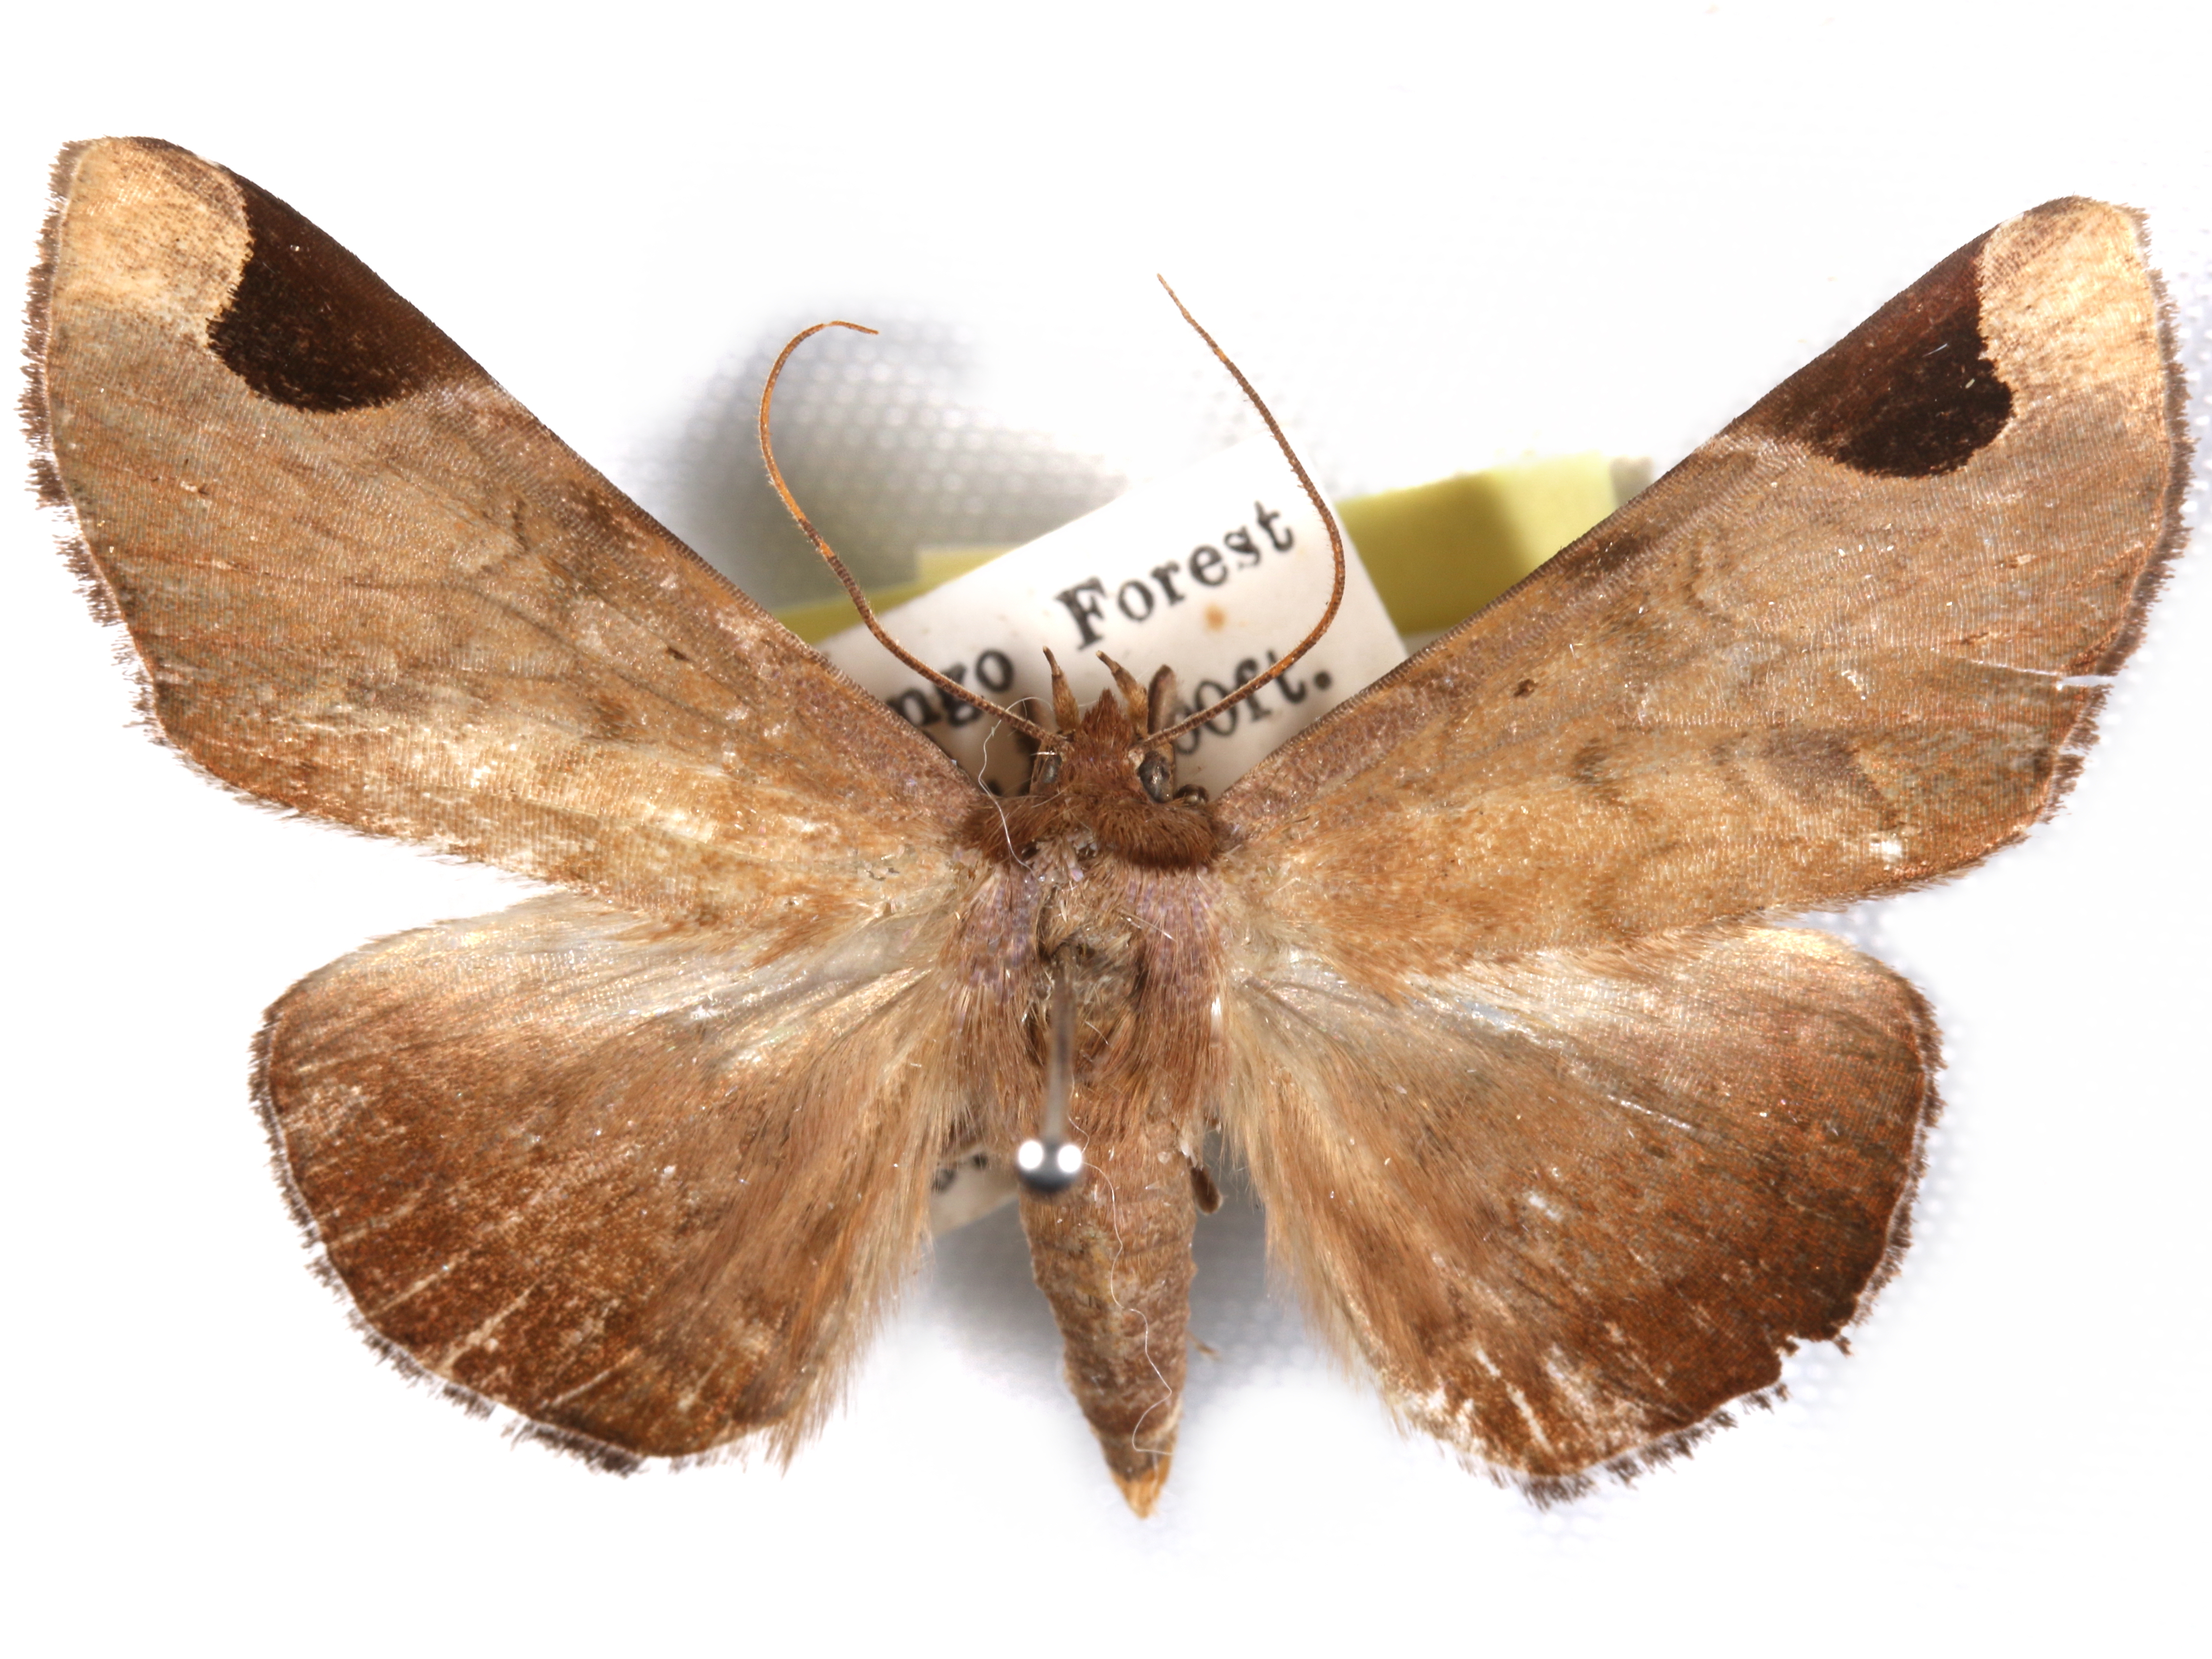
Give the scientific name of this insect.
Mecodina apicia
